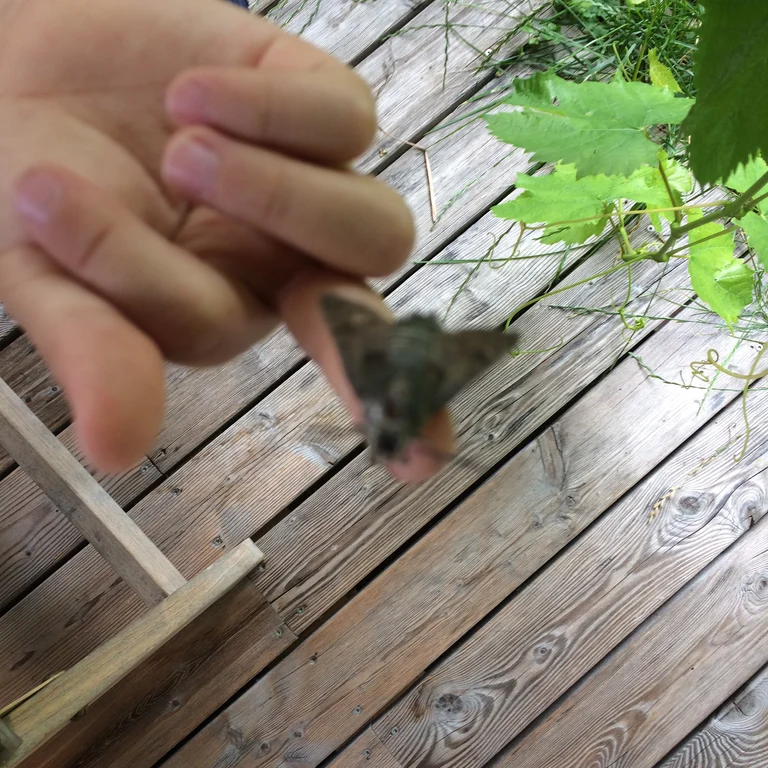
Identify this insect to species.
Macroglossum stellatarum
